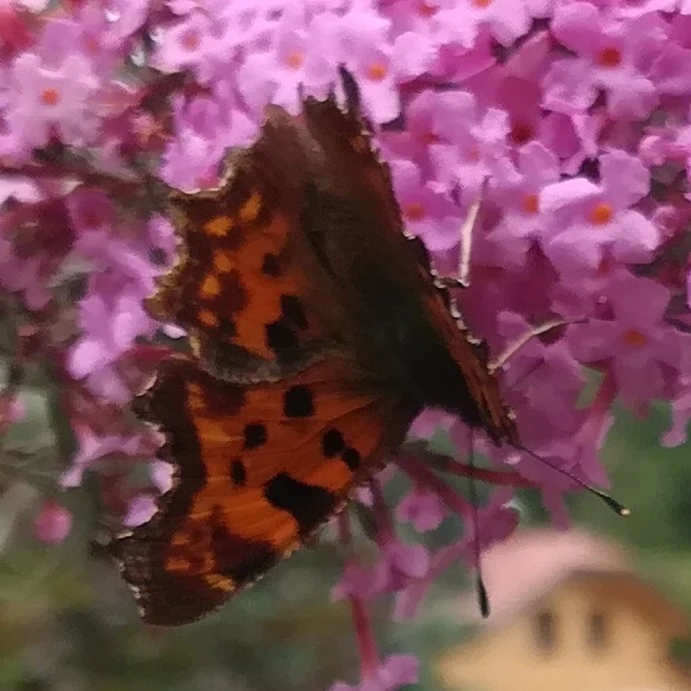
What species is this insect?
Polygonia c-album
